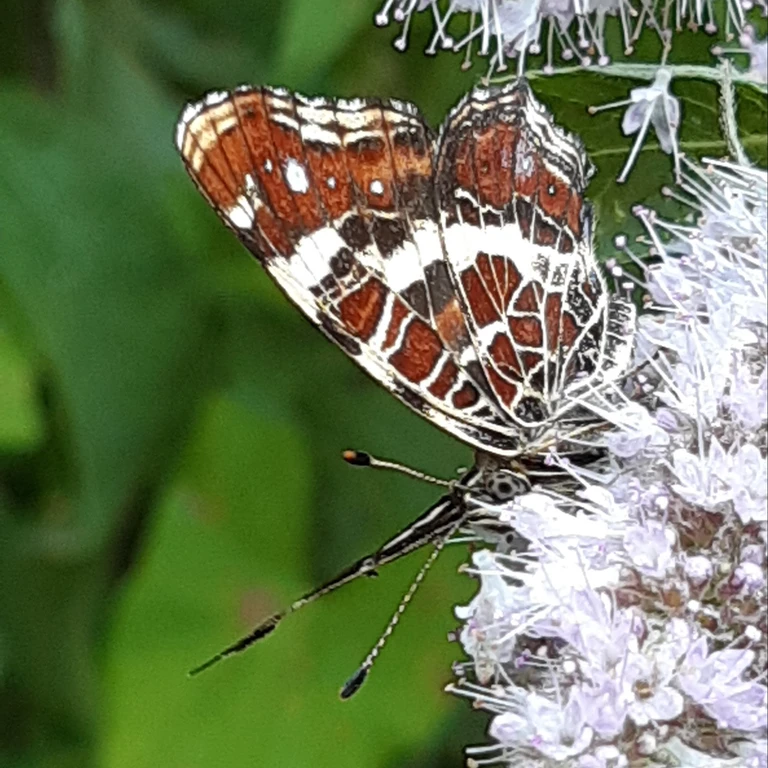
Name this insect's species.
Araschnia levana
